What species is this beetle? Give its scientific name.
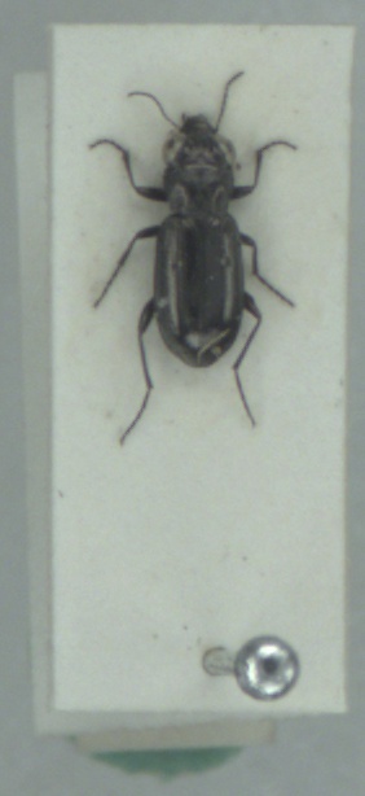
Notiophilus aquaticus
